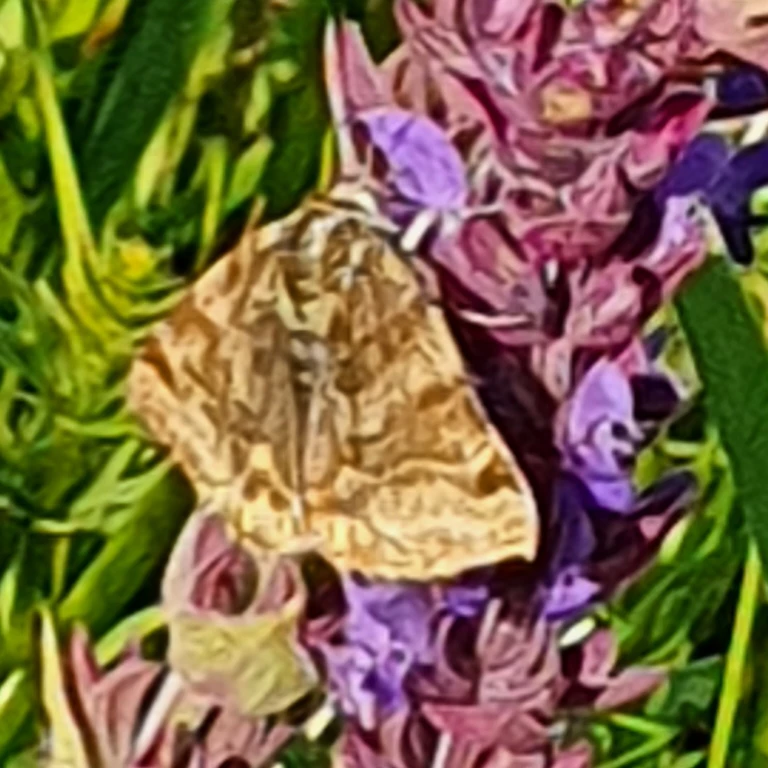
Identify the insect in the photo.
Euclidia glyphica
